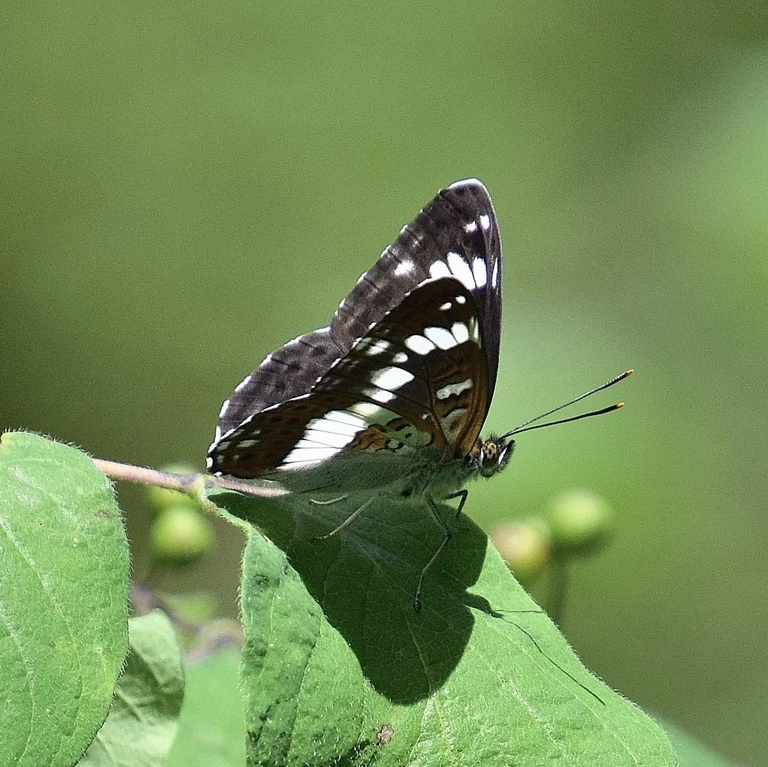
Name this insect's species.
Limenitis camilla (also Ladoga camilla)
